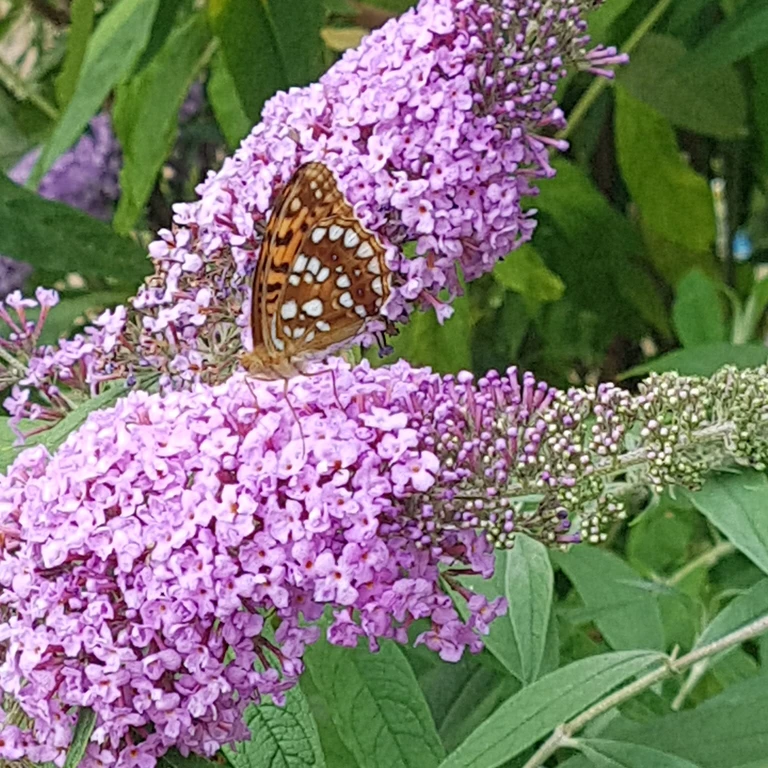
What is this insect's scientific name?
Fabriciana adippe
